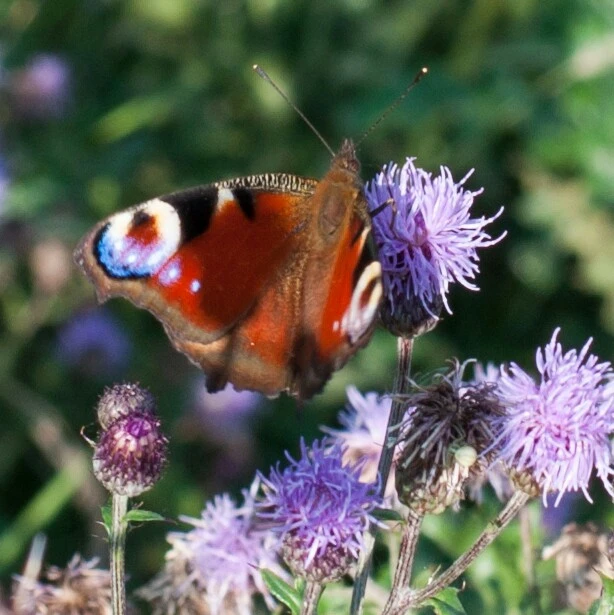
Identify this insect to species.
Aglais io
